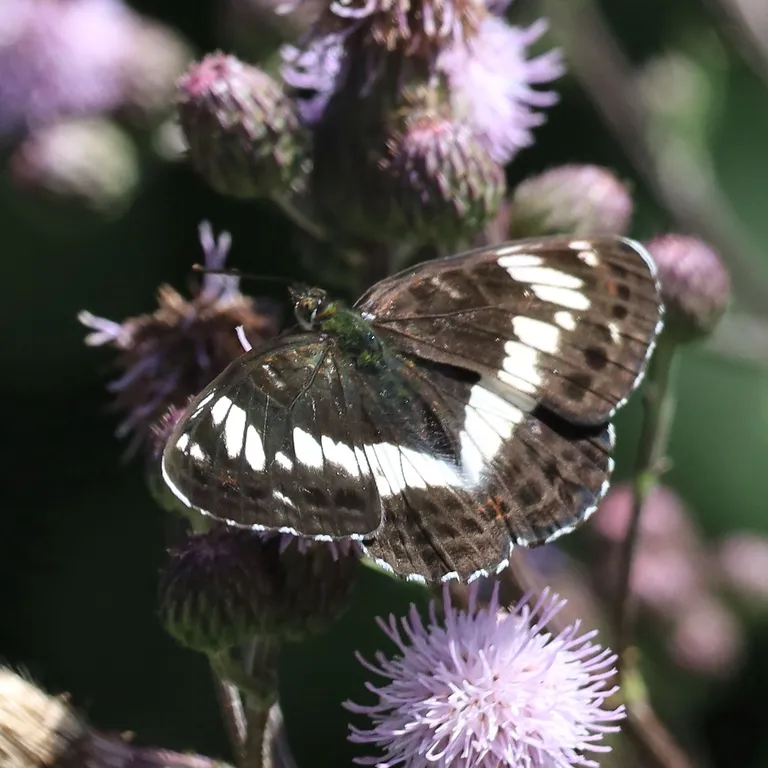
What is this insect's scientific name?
Limenitis camilla (also Ladoga camilla)
